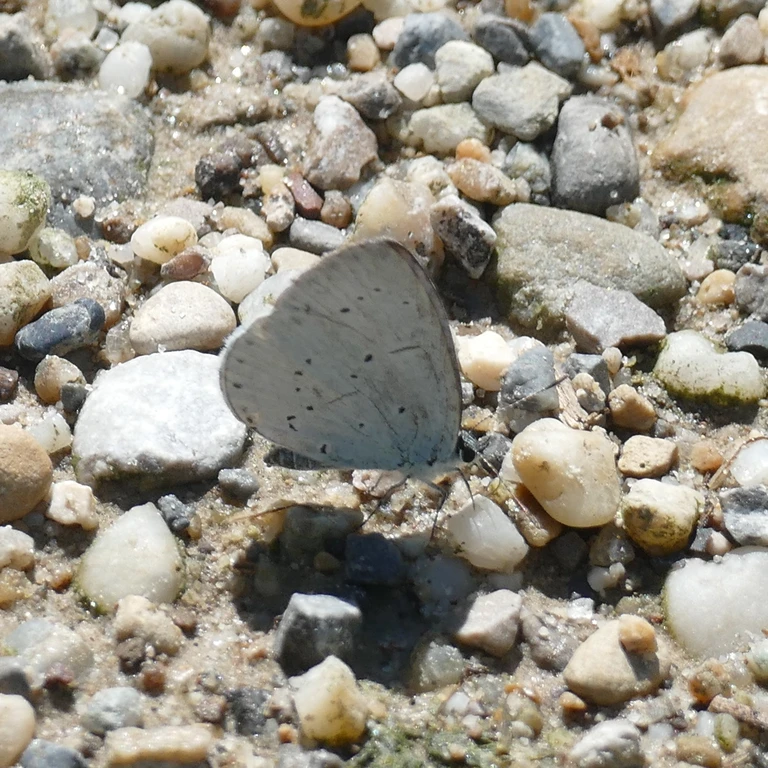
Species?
Celastrina argiolus
